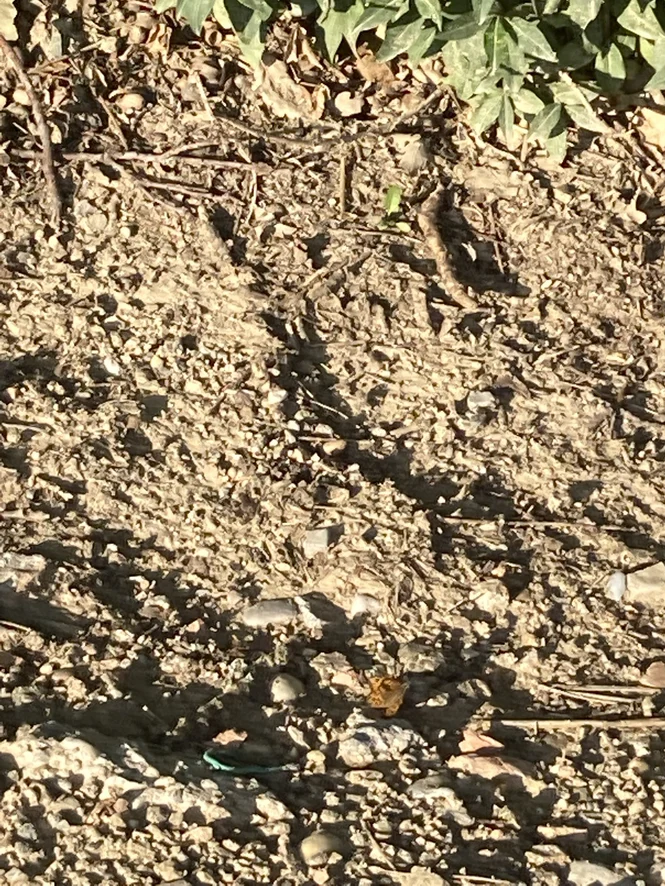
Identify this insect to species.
Lasiommata megera (also Pararge megera)
